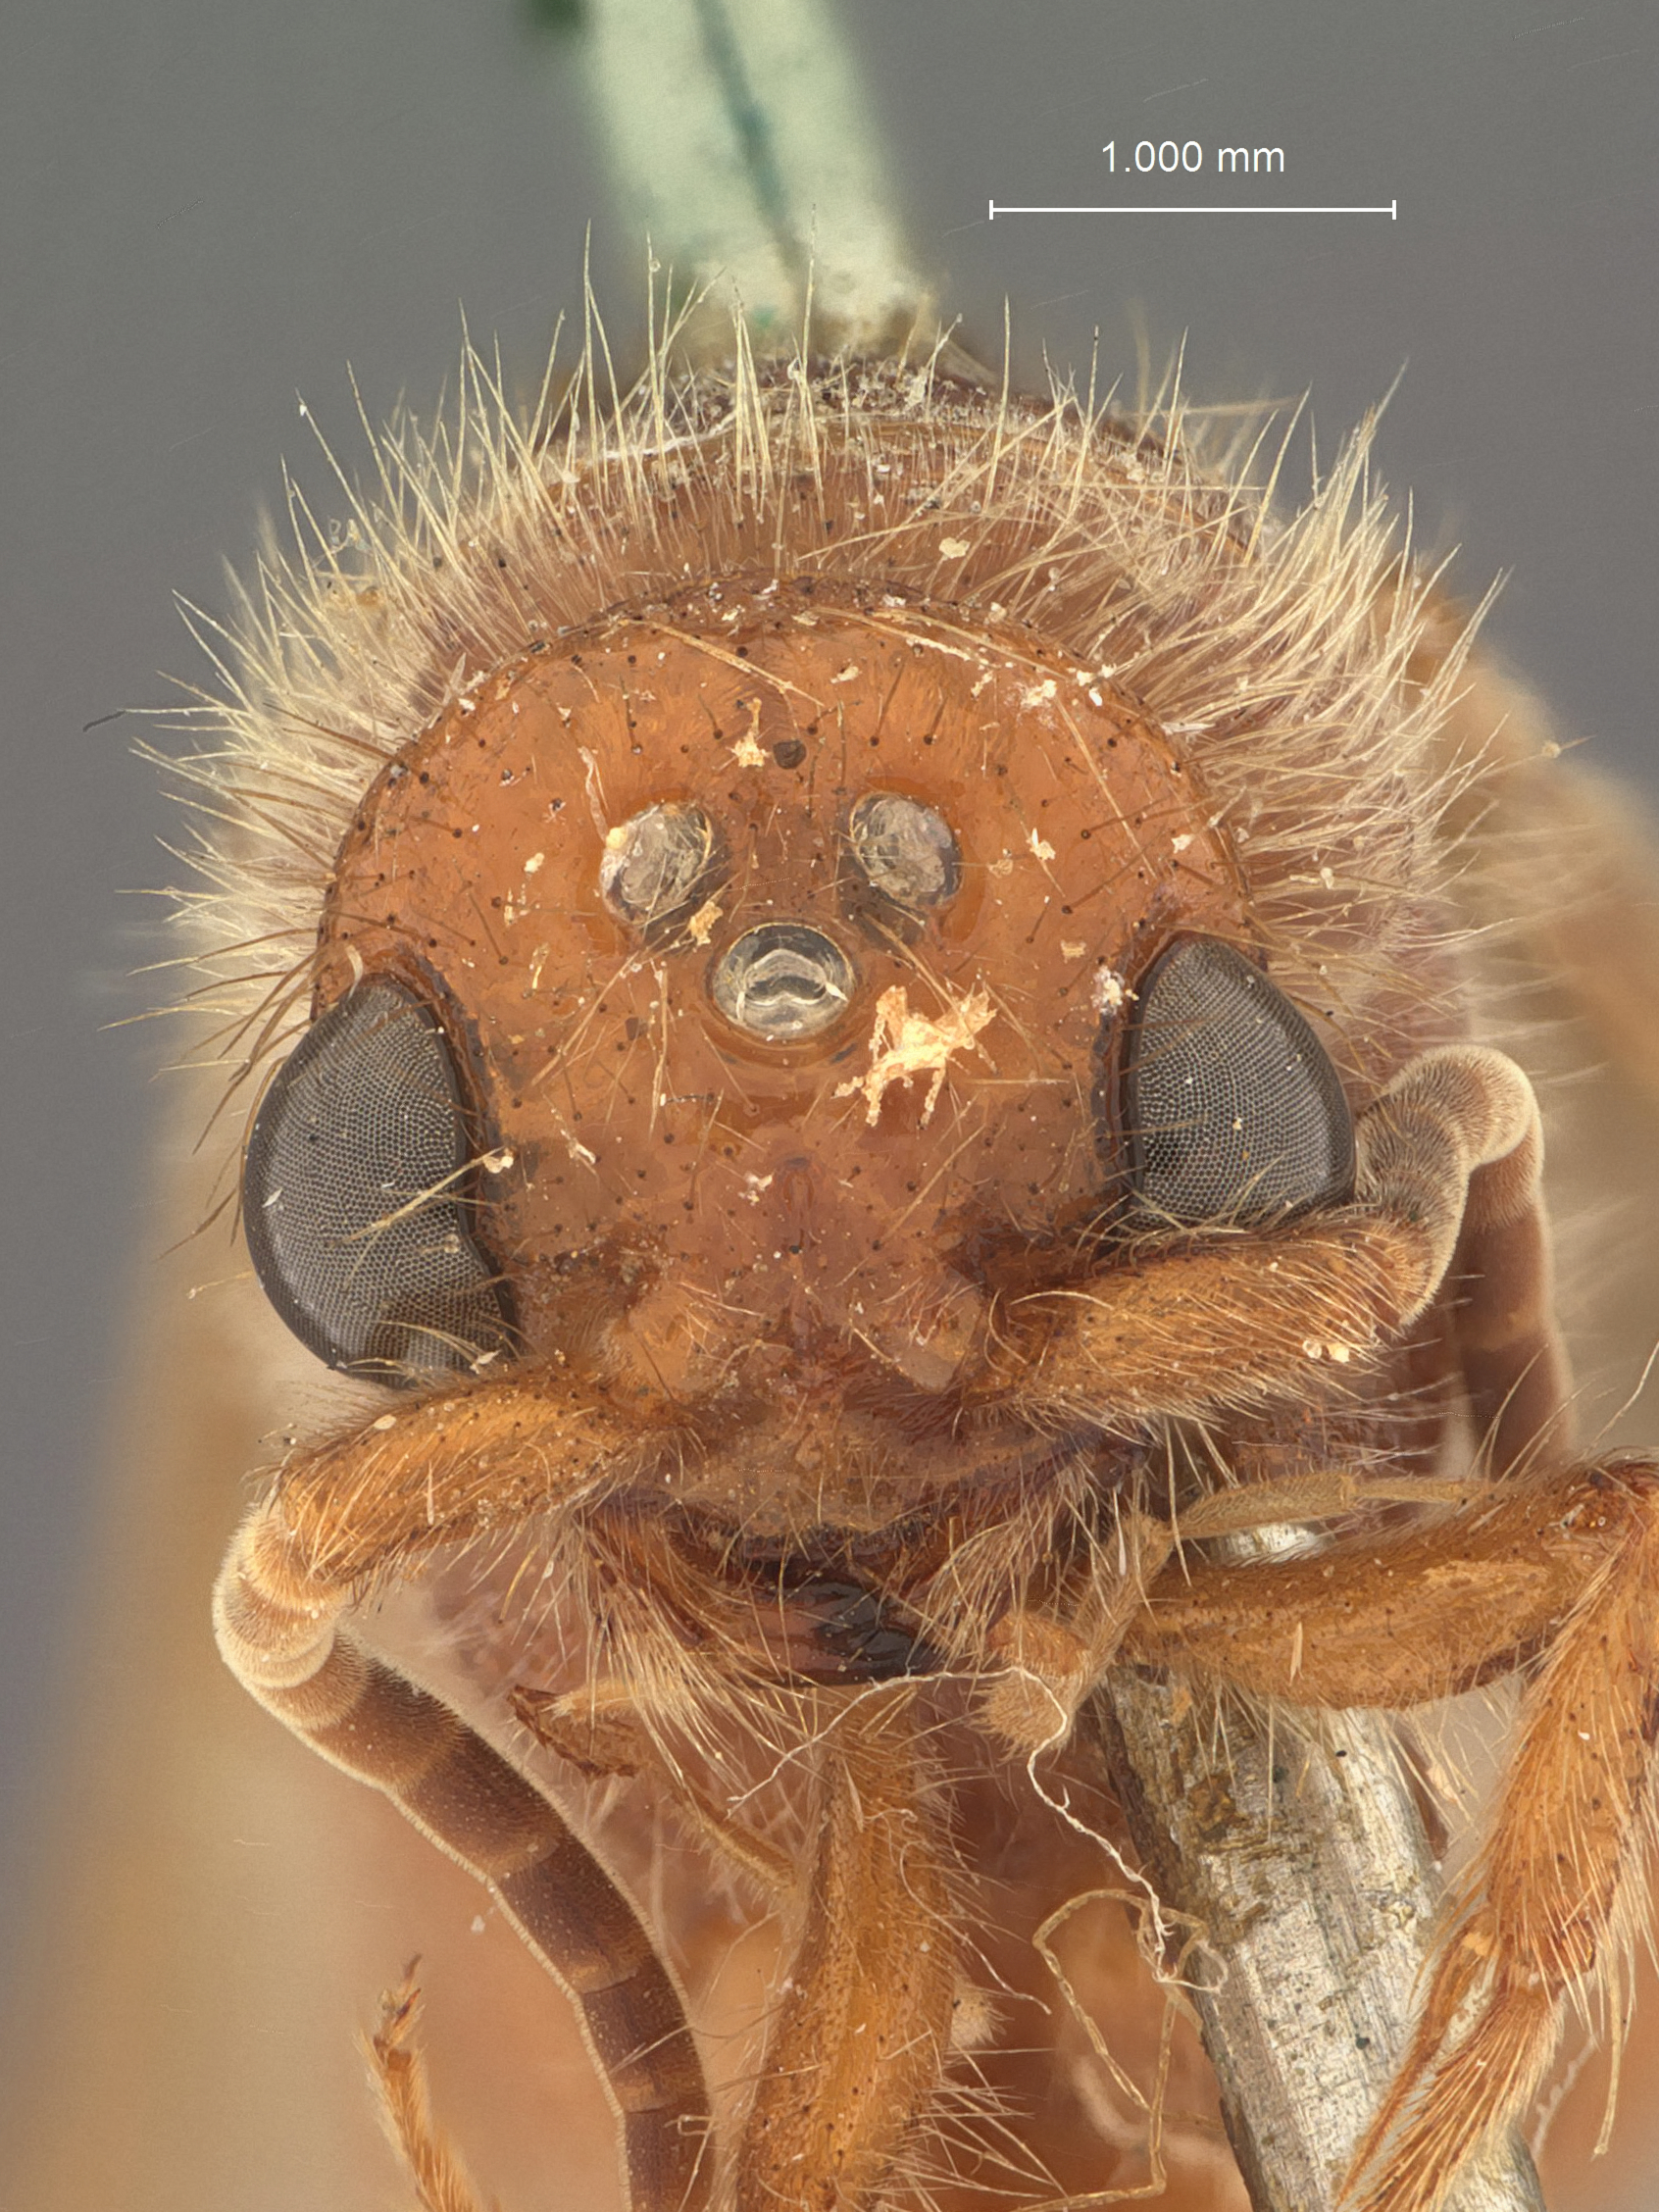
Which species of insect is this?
Sphaeropthalma jacala
